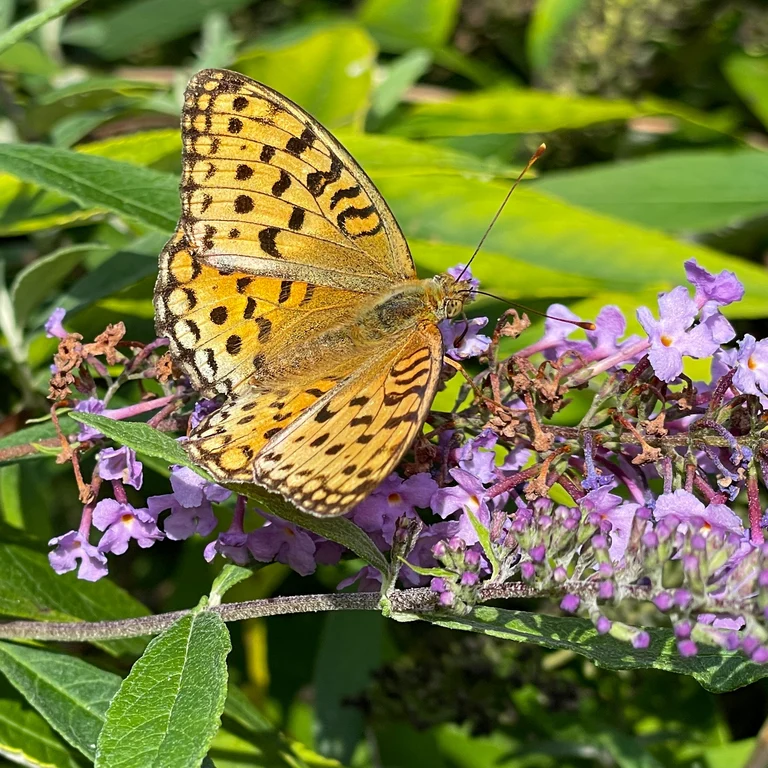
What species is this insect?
Fabriciana adippe
